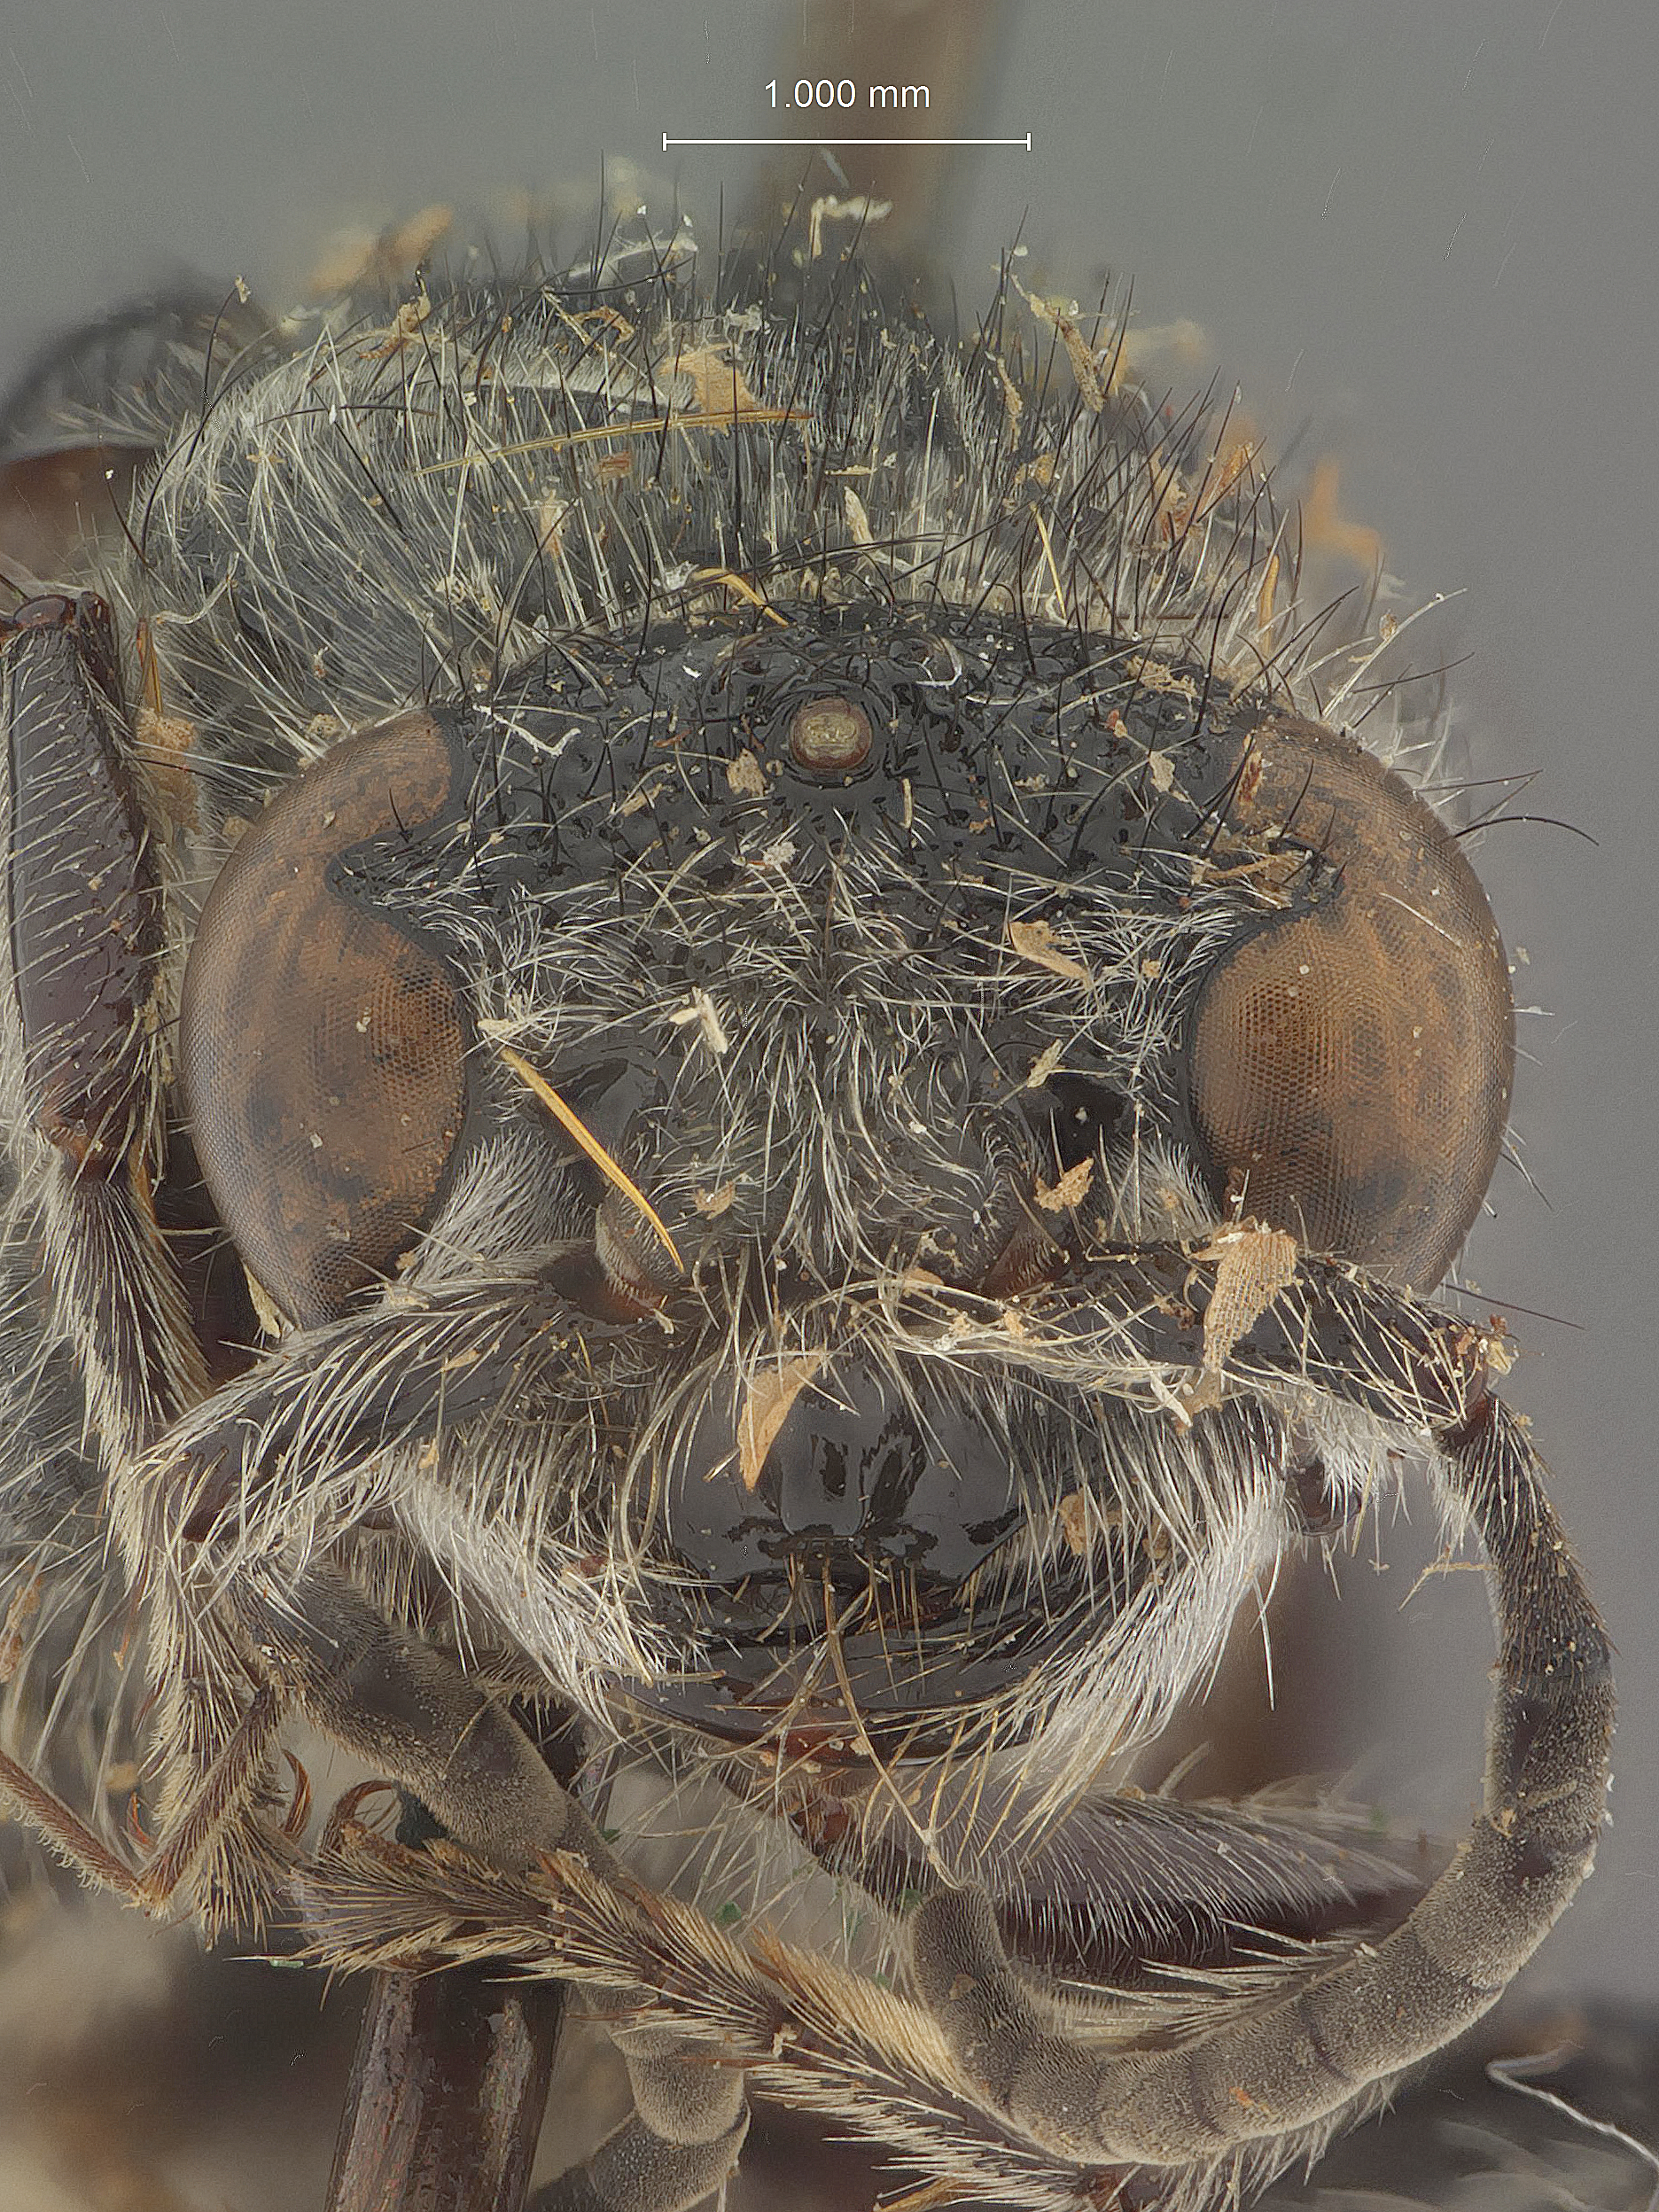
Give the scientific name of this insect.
Timulla luzonica
